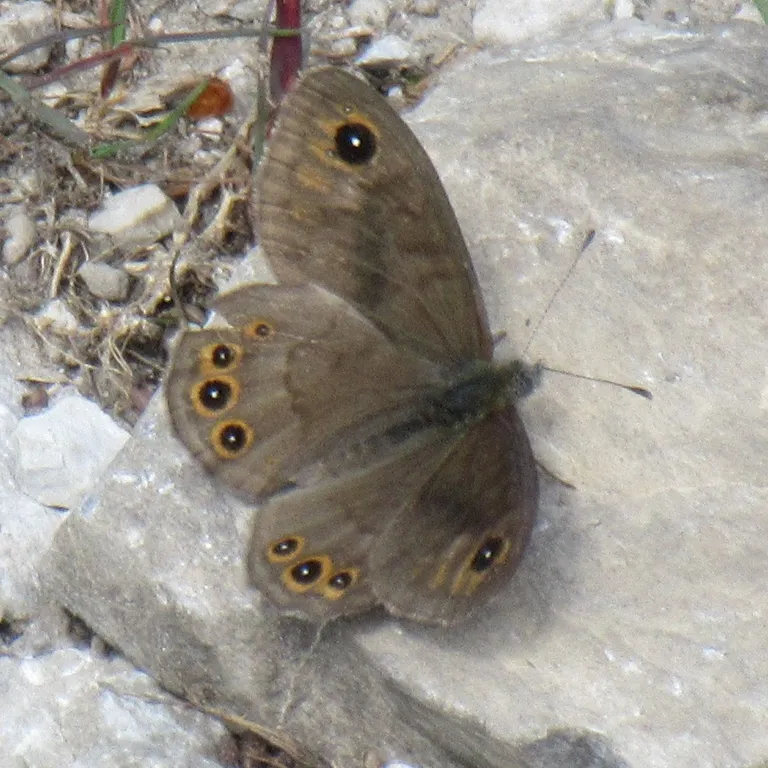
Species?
Lasiommata petropolitana (also Pararge petropolitana)
